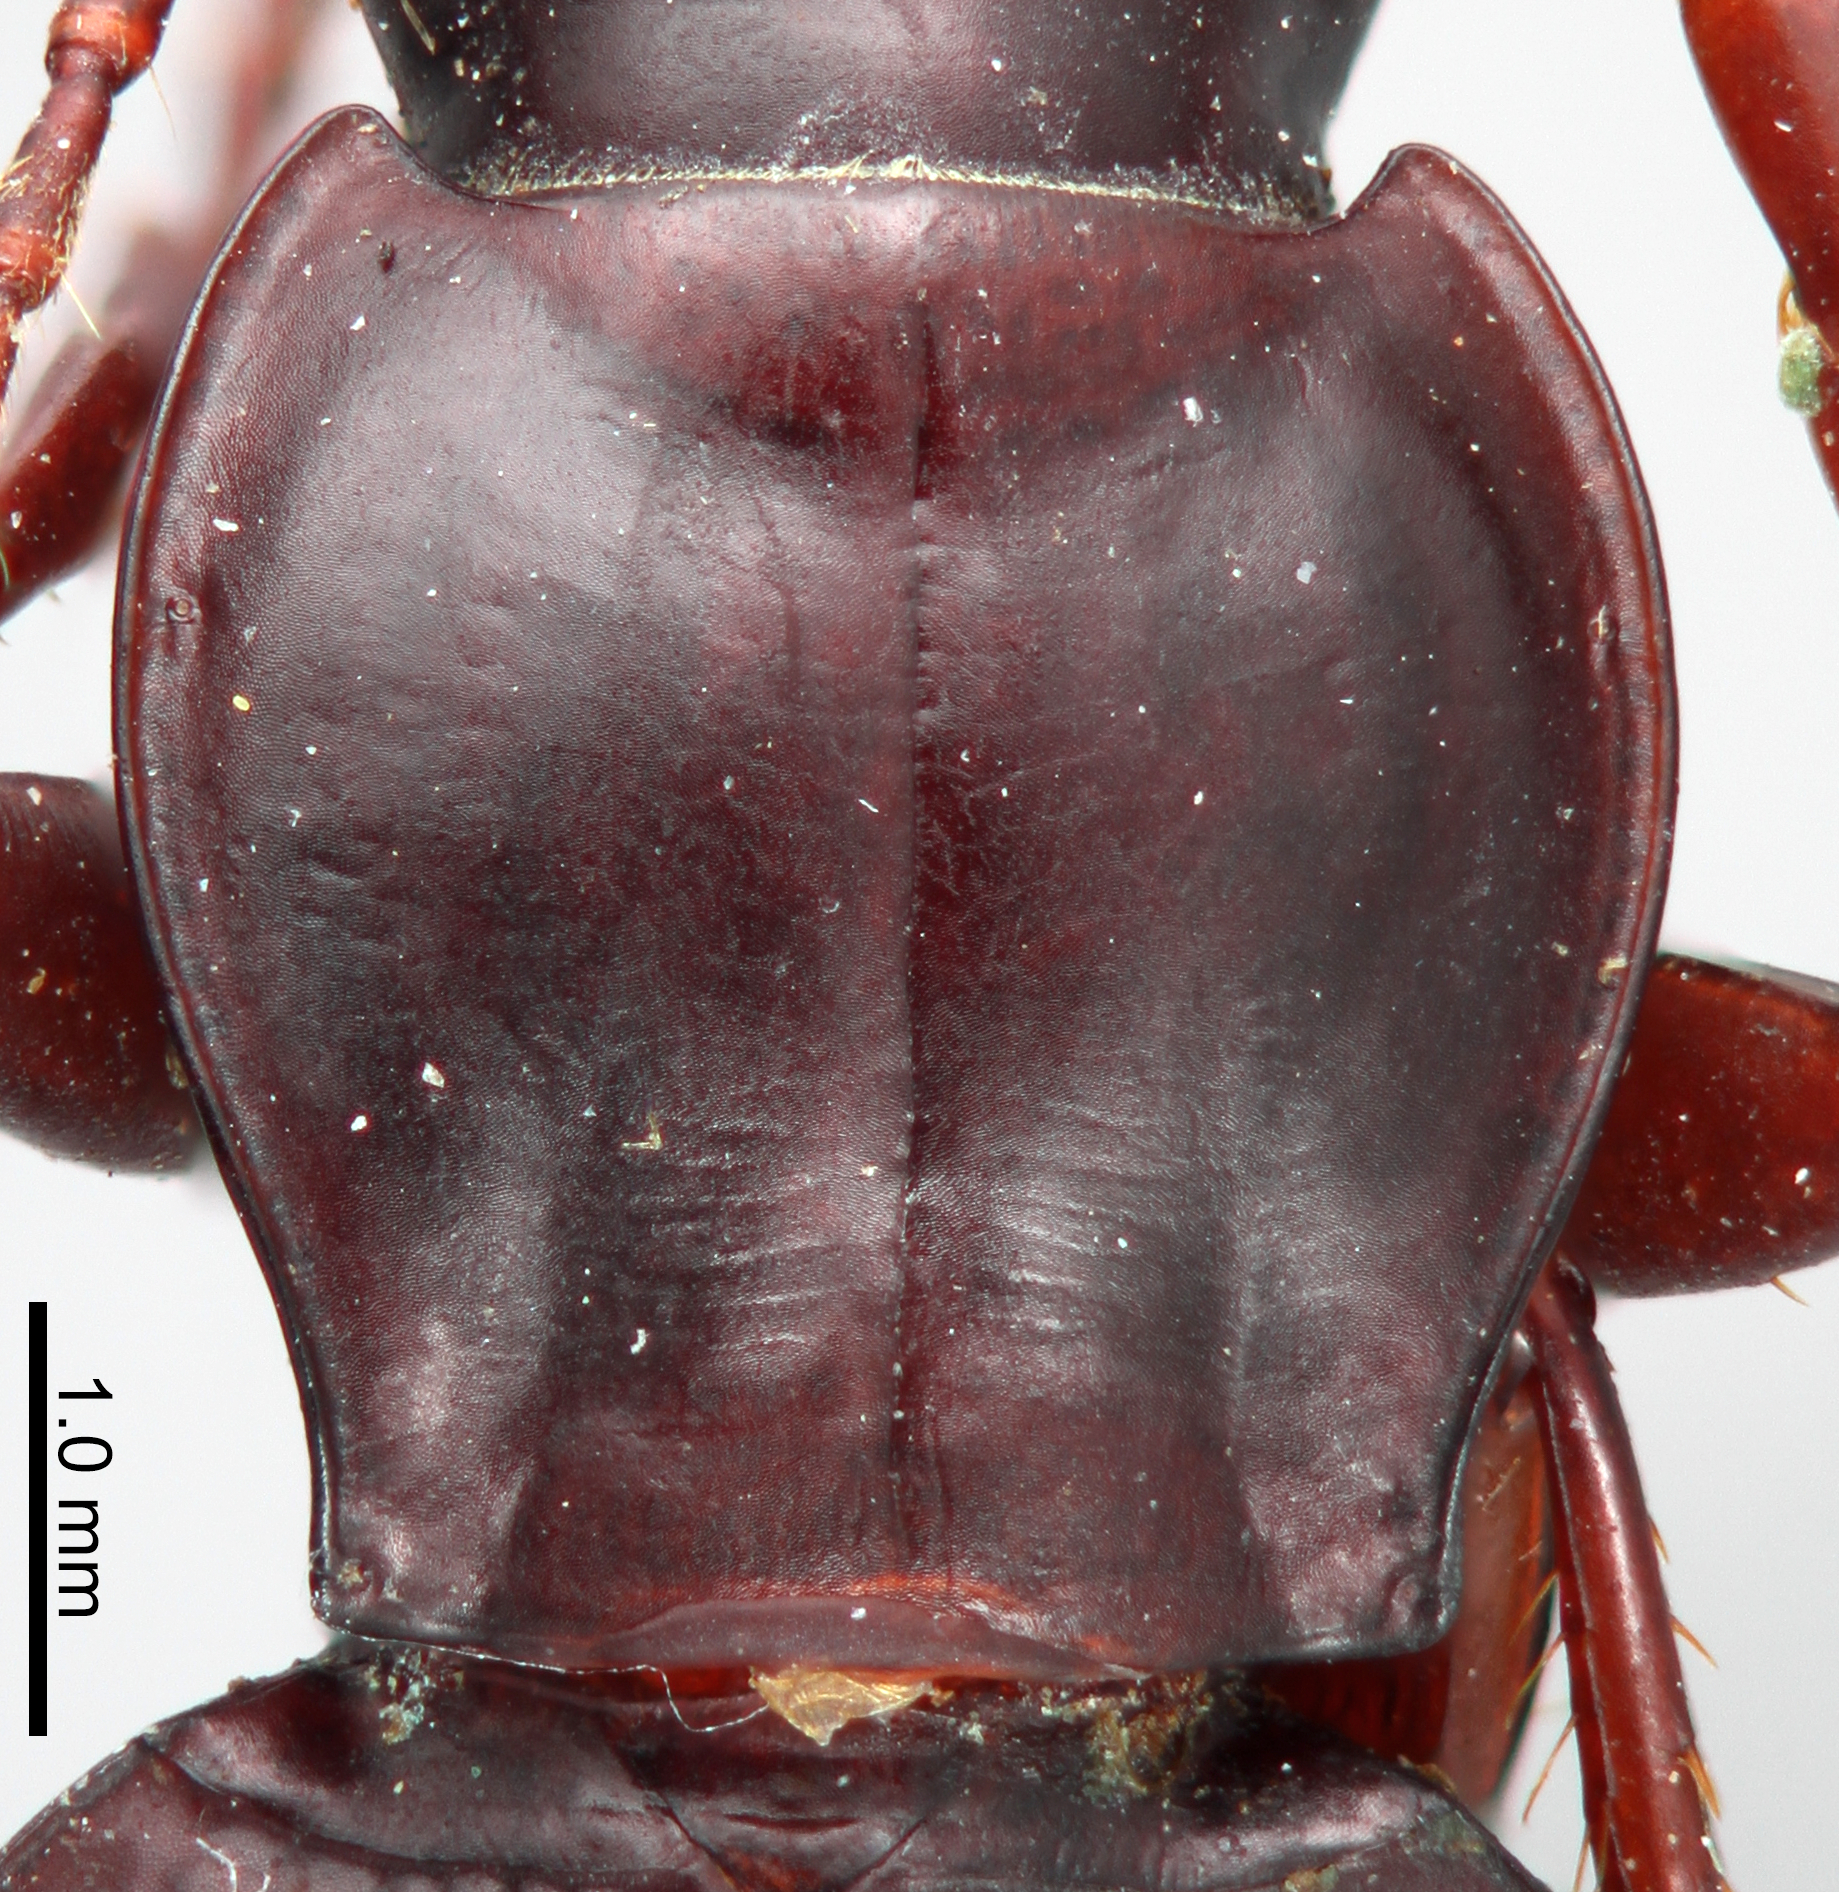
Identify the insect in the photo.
Pterostichus panticulatus
